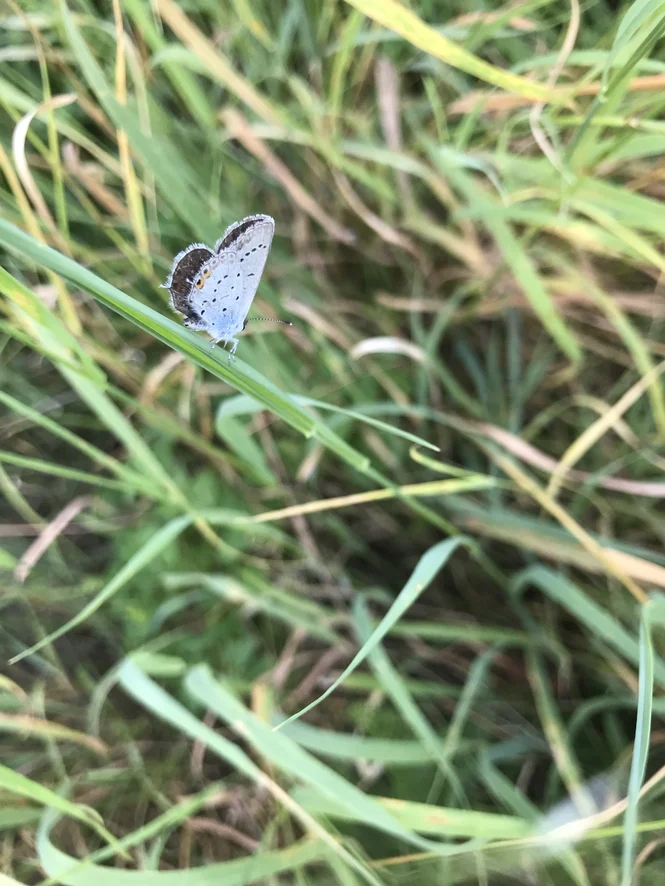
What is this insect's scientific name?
Cupido argiades (also Elkalyce argiades)
